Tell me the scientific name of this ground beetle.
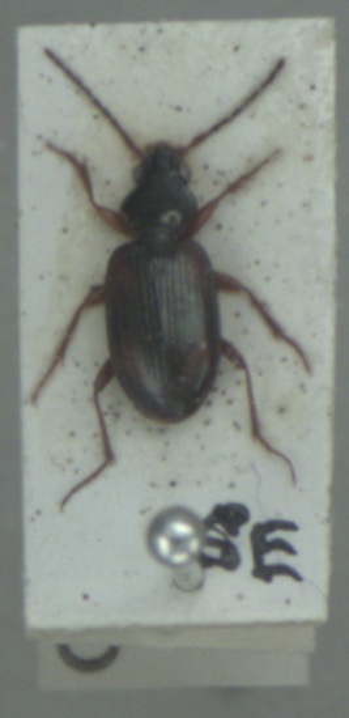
Bembidion tetracolum
